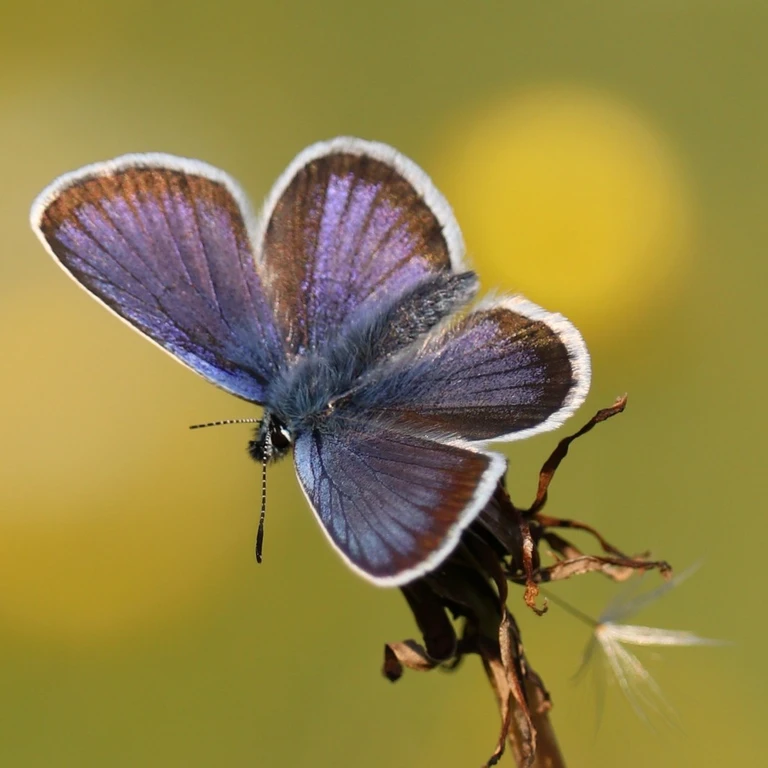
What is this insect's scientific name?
Plebejus argus
